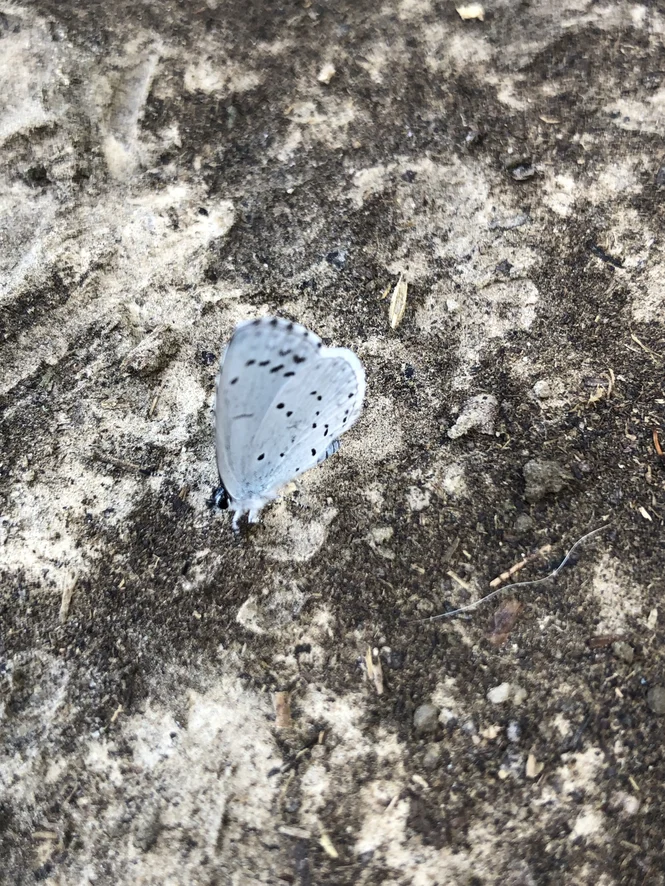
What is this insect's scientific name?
Celastrina argiolus
